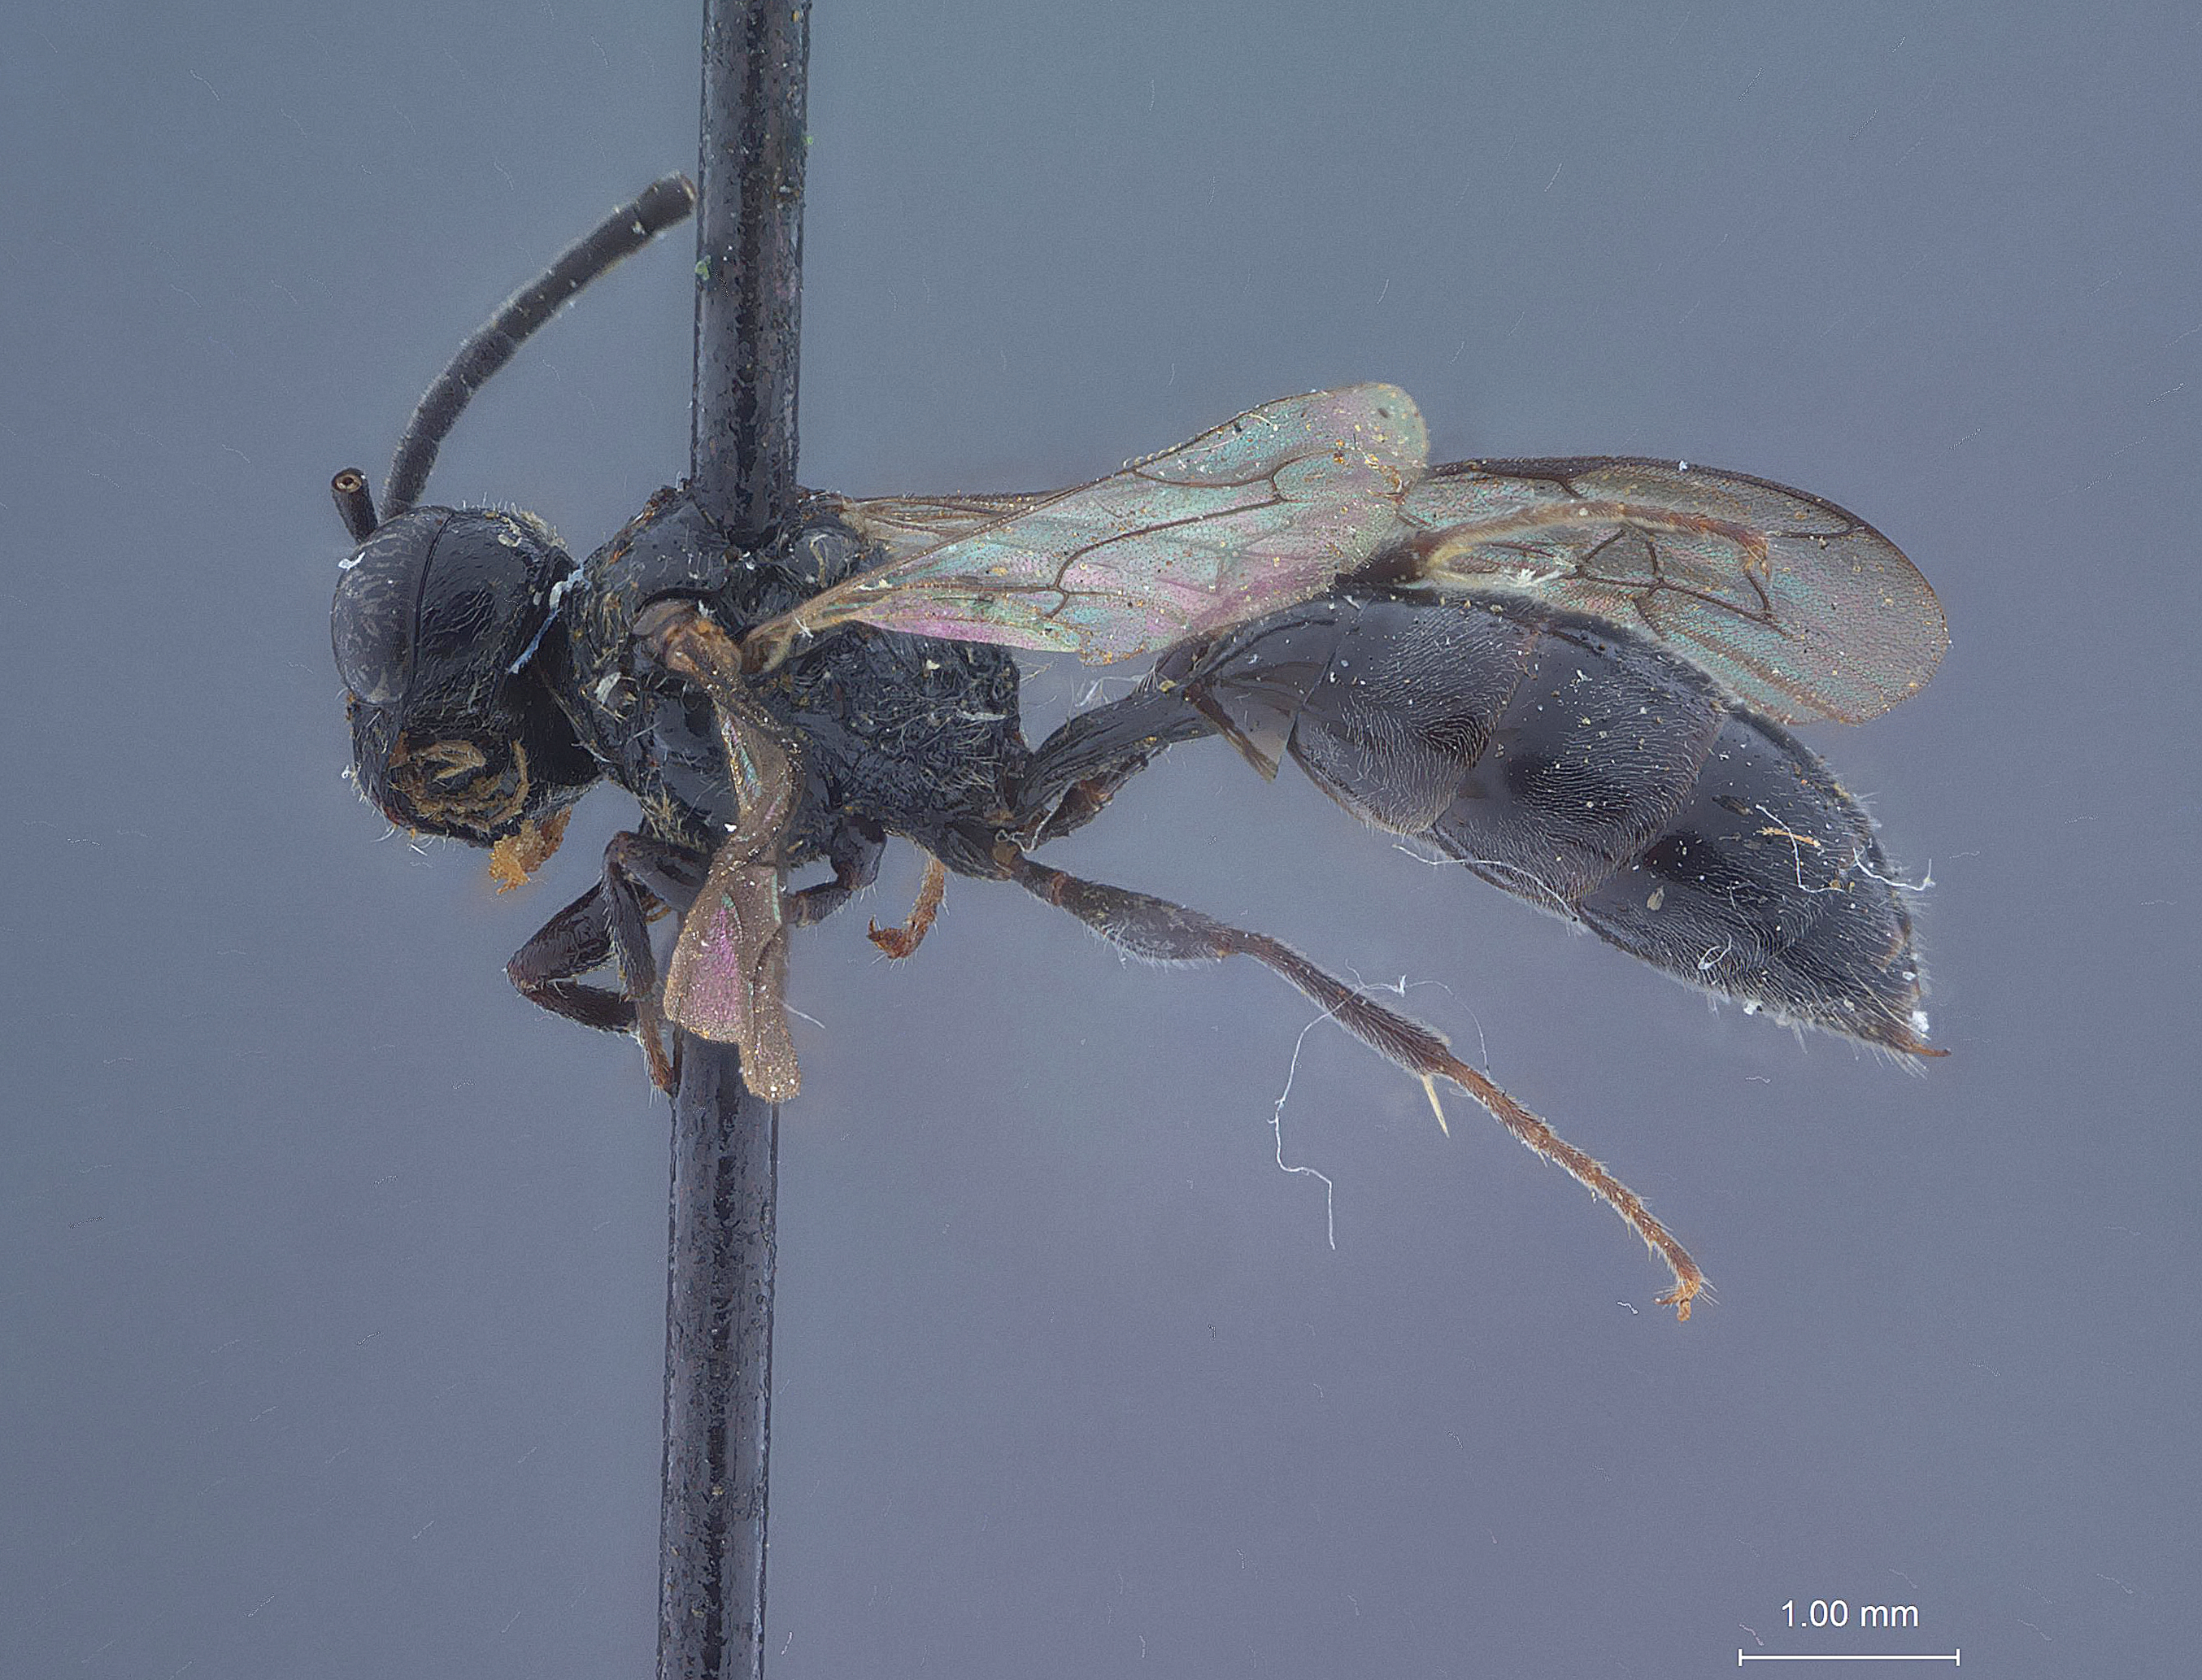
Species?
Mimesa propinquus
